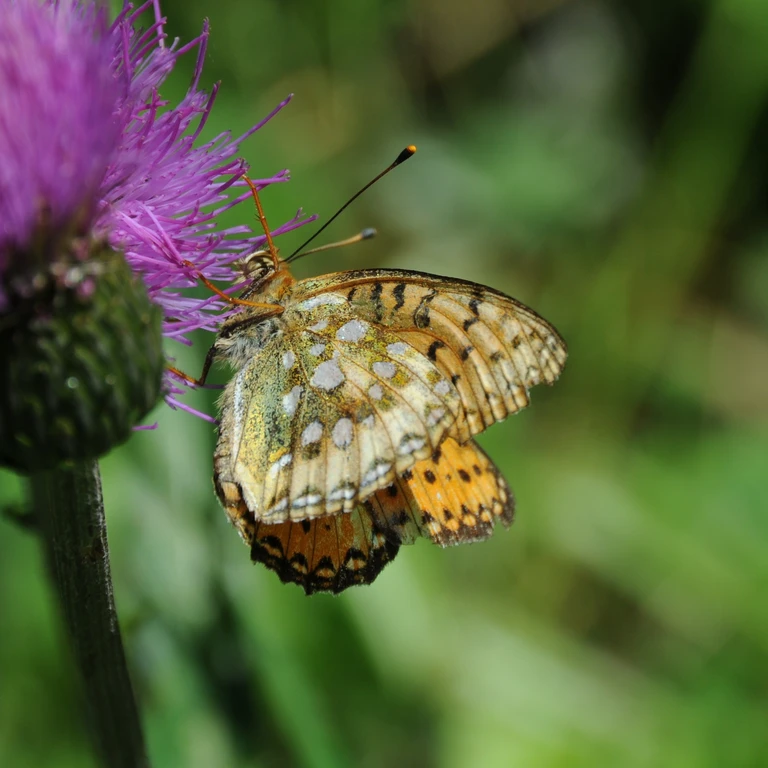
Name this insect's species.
Speyeria aglaja
